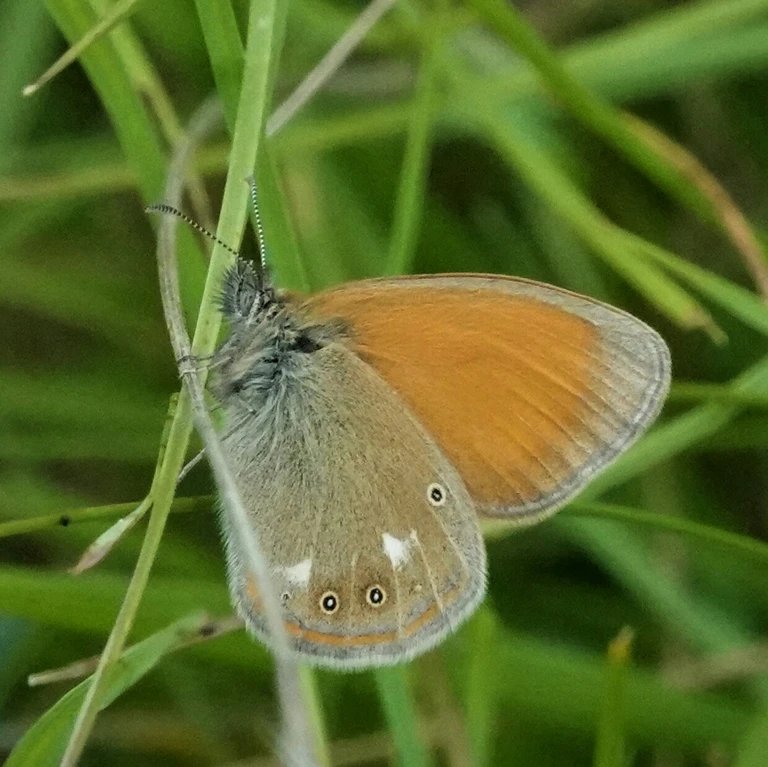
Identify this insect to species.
Coenonympha glycerion (also Coenonympha iphis)
